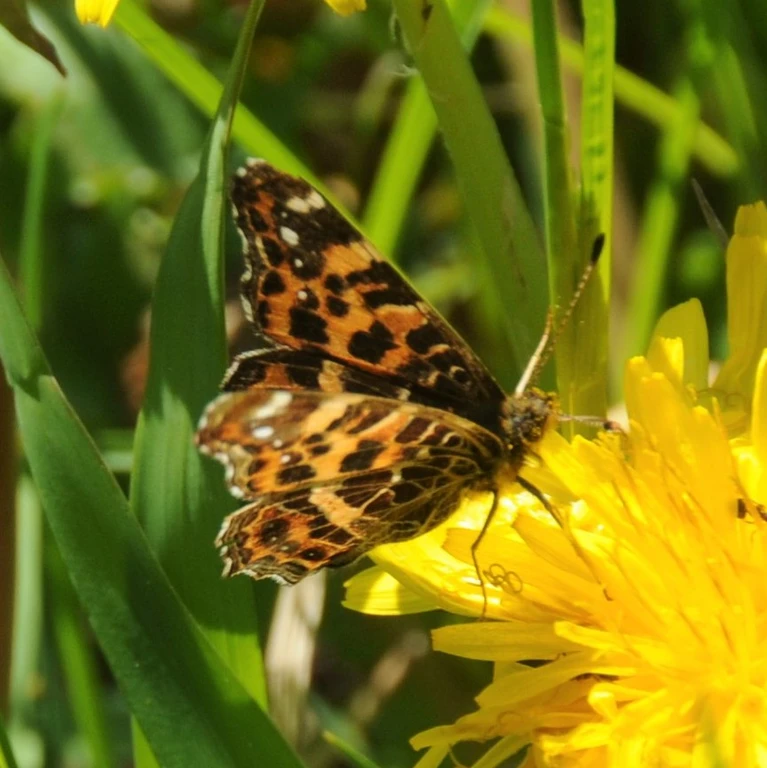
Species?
Araschnia levana
